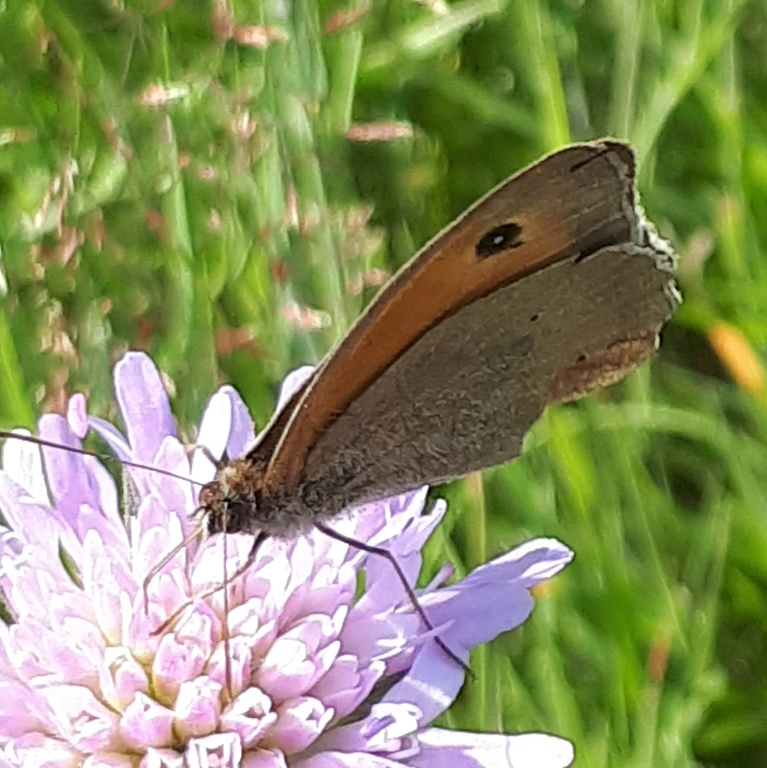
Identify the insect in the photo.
Maniola jurtina
